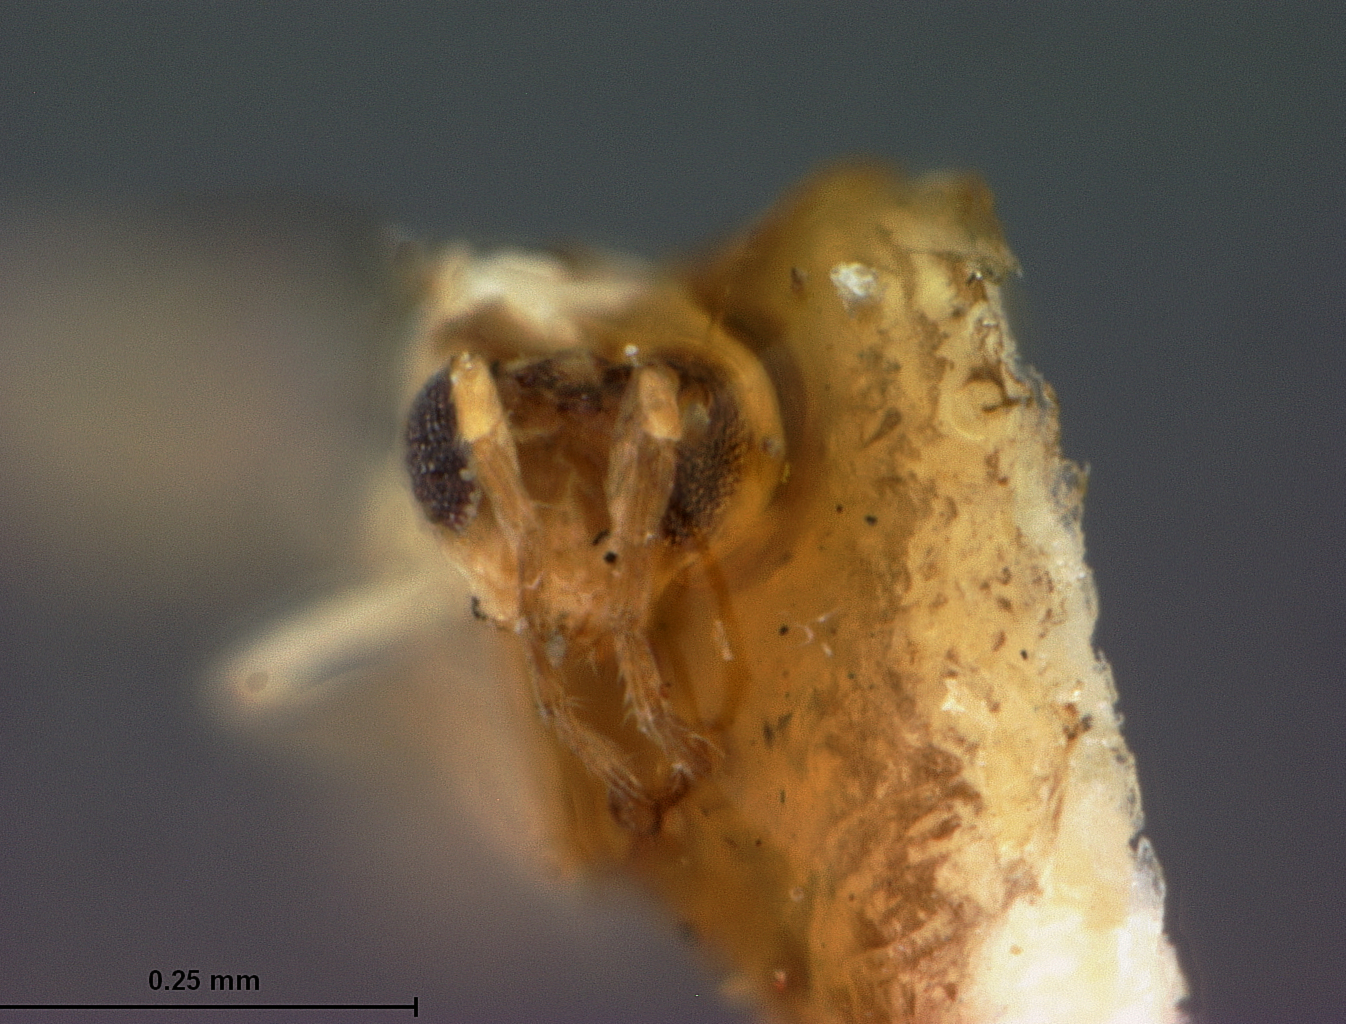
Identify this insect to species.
Aspidiotiphagus aleyrodis
